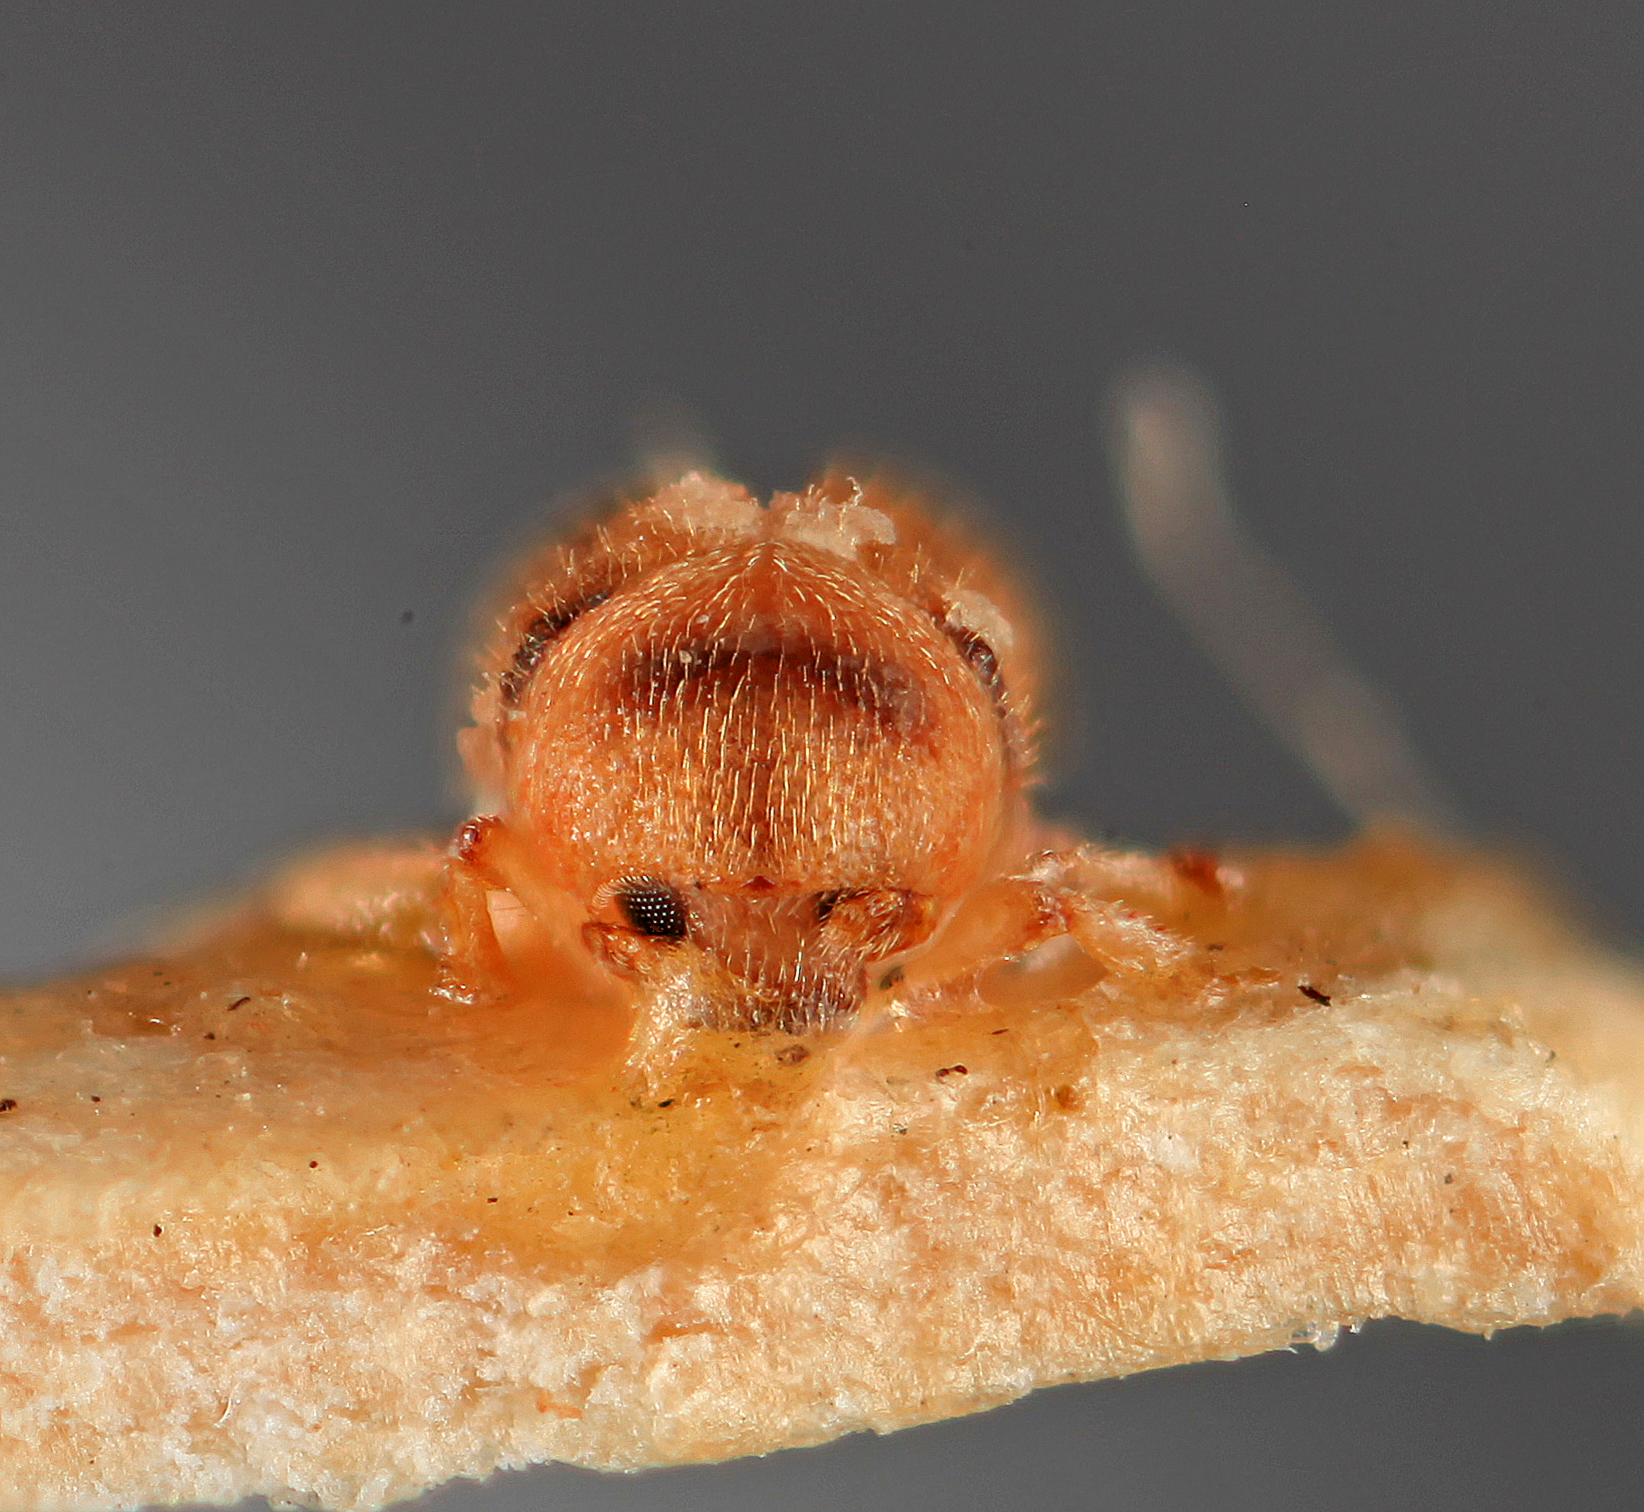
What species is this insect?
Aphanarthrum reticulatum
